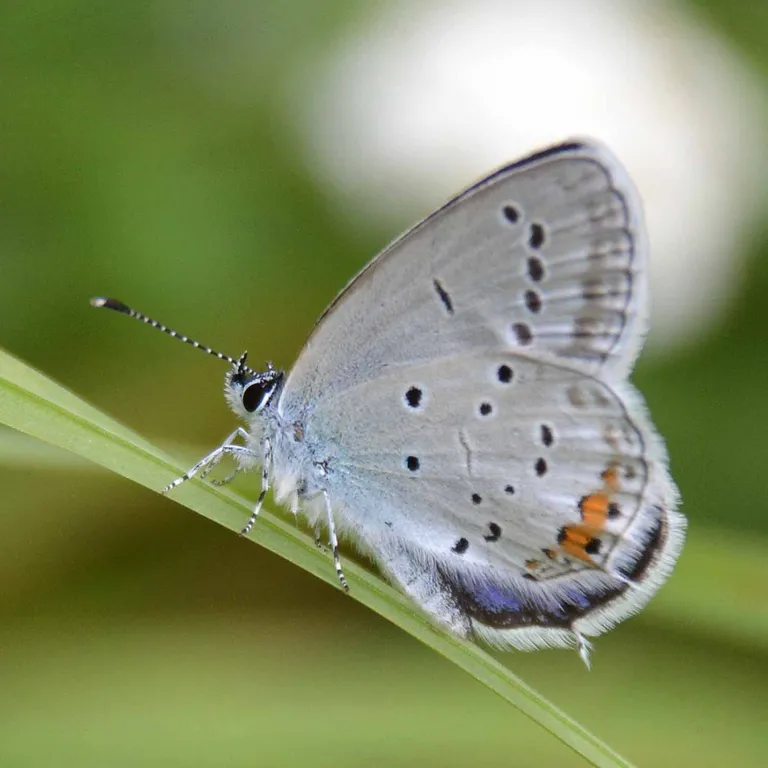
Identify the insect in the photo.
Cupido argiades (also Elkalyce argiades)
